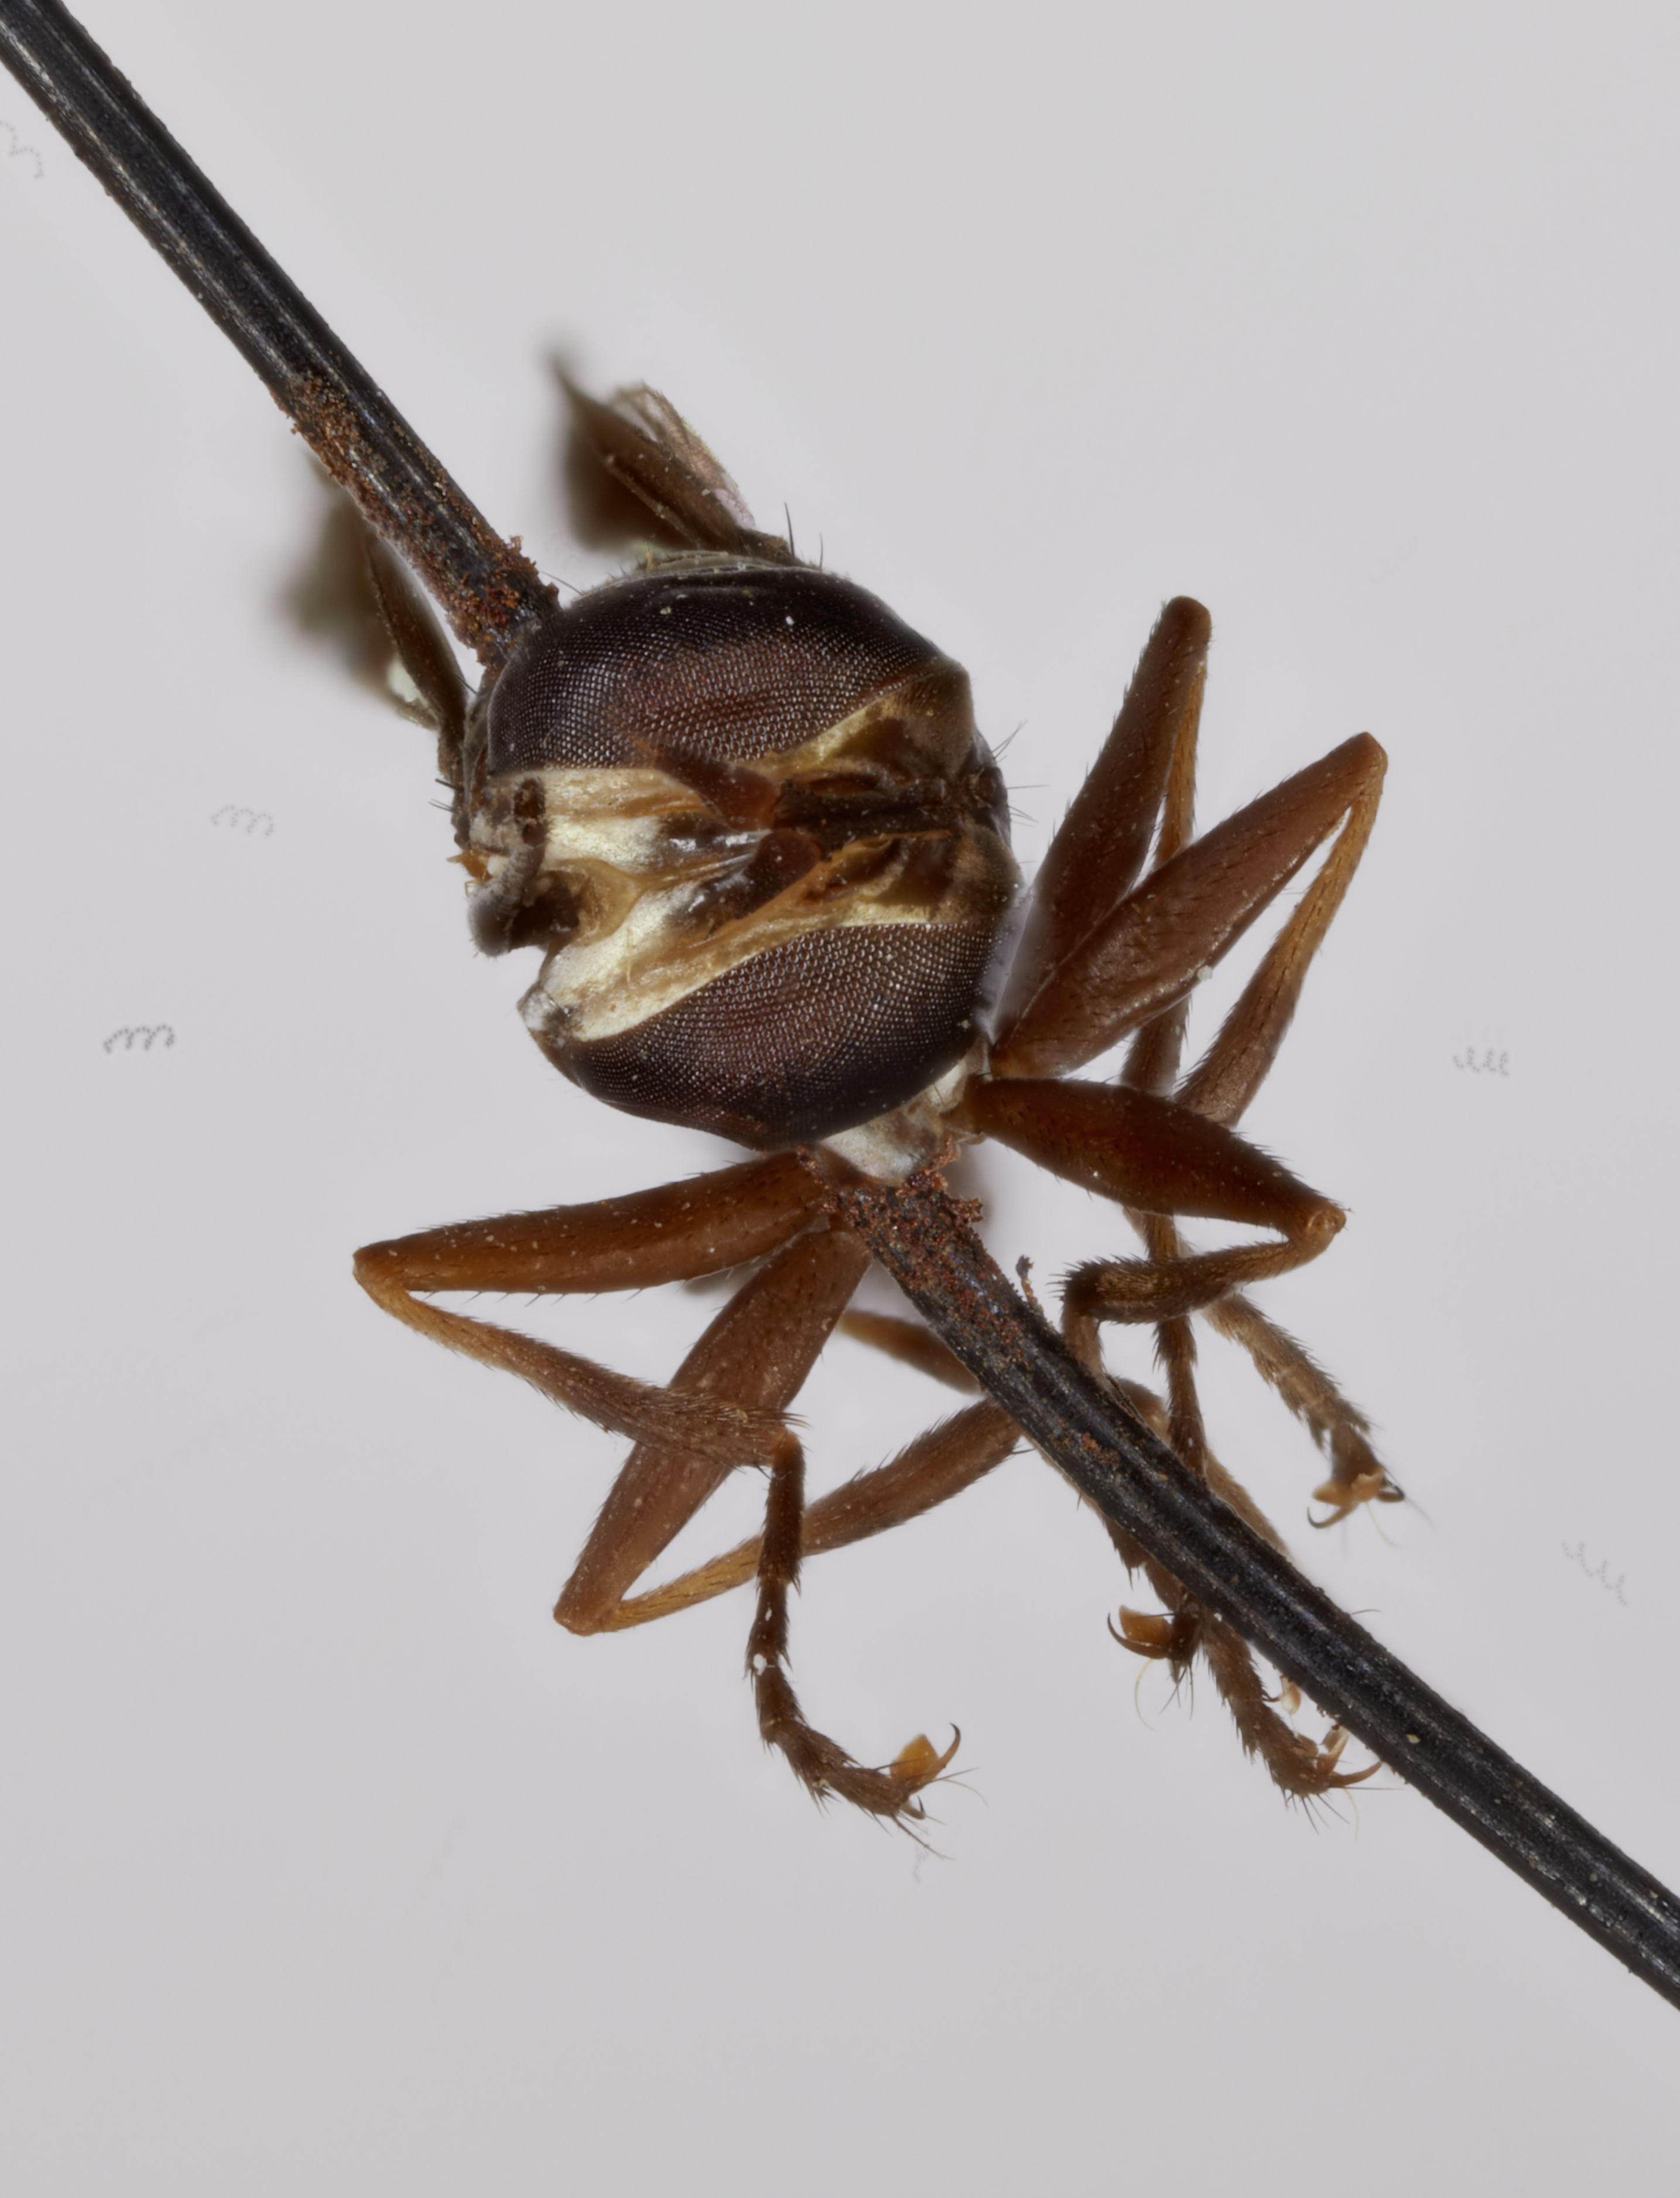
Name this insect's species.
Physoconops nigromarginatus (also Conops nigromarginata)
